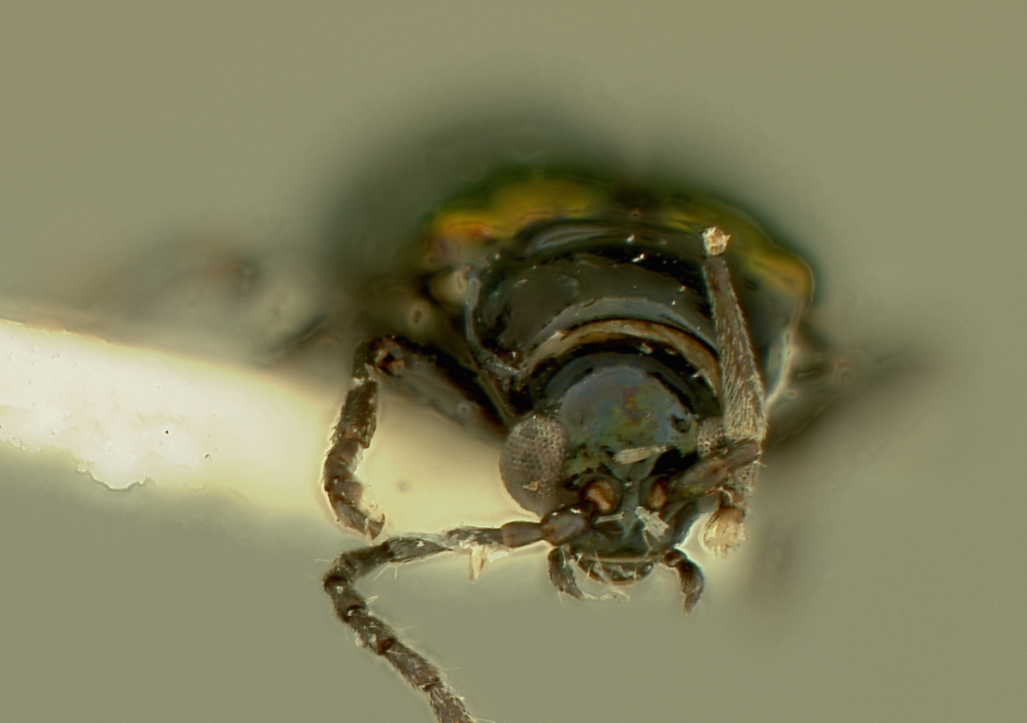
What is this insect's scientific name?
Lactica jamaicensis
